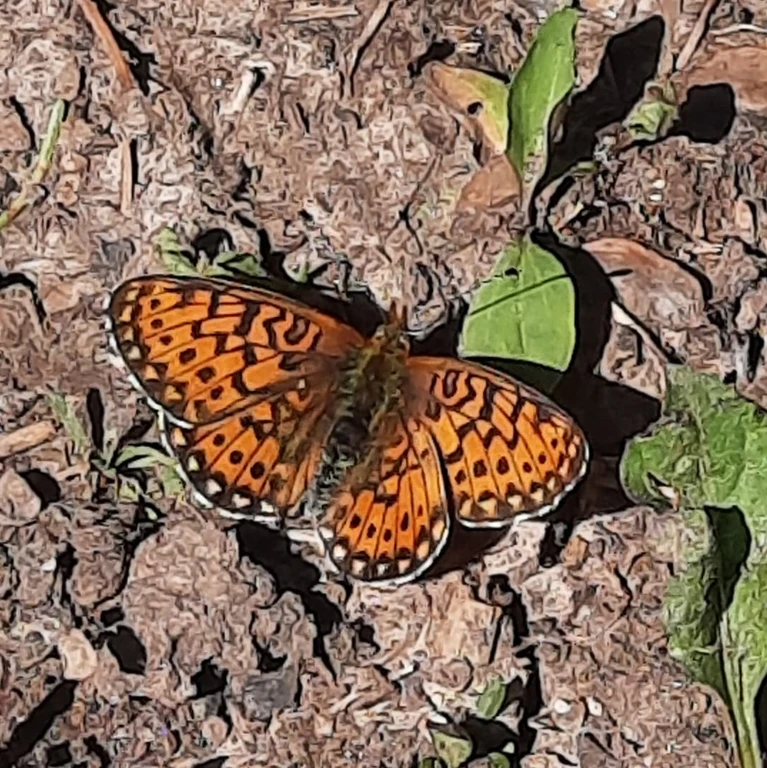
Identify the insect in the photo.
Boloria euphrosyne (also Clossiana euphrosyne)
